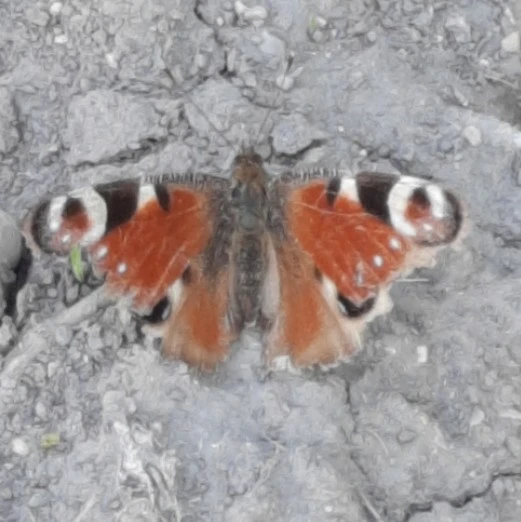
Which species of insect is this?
Aglais io
